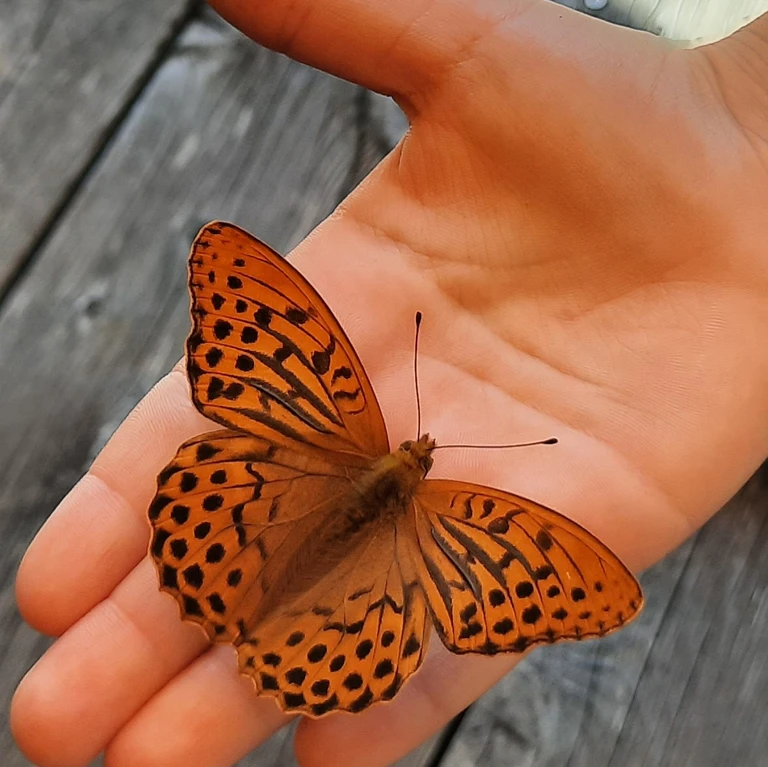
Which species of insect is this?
Argynnis paphia
